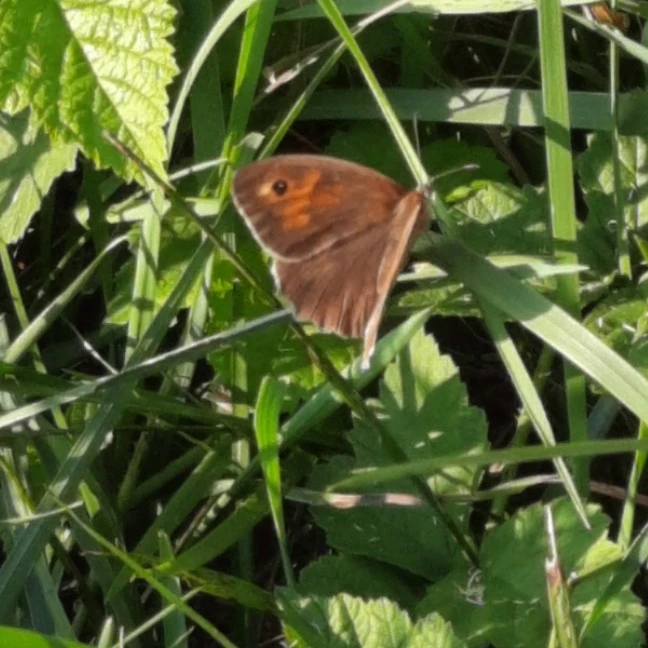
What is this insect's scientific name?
Maniola jurtina
